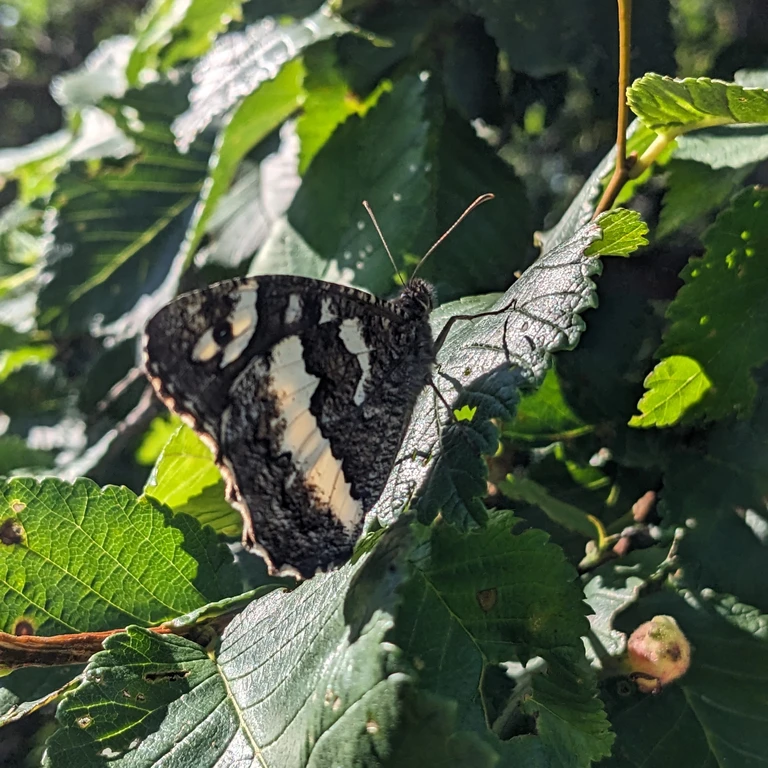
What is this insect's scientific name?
Brintesia circe
